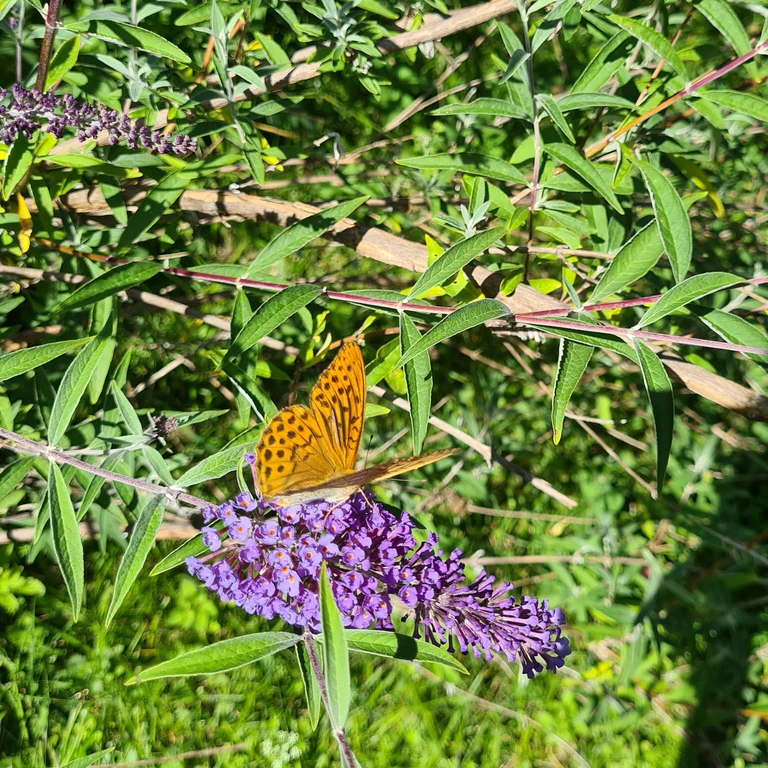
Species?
Argynnis paphia
